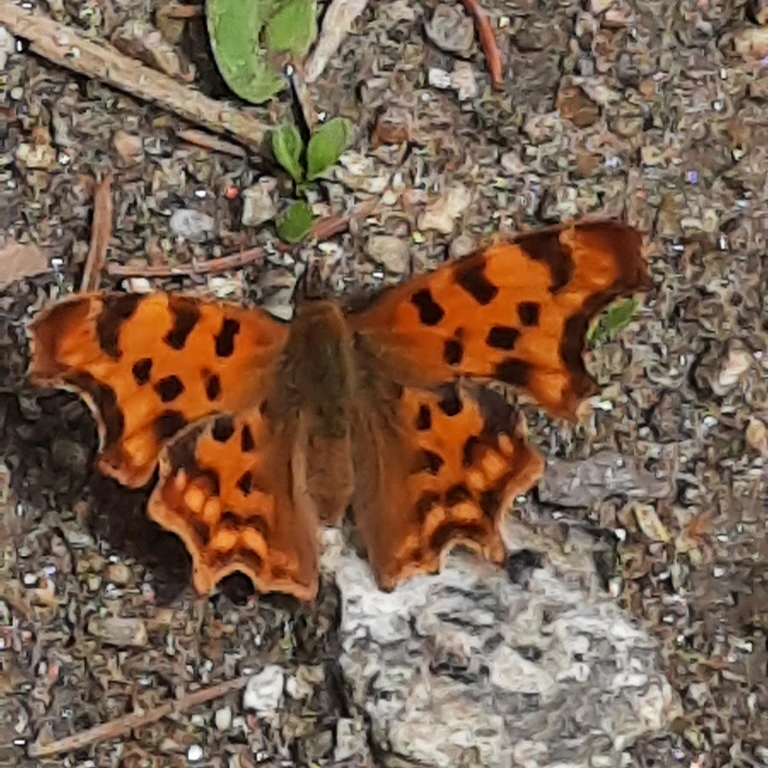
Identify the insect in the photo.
Polygonia c-album
